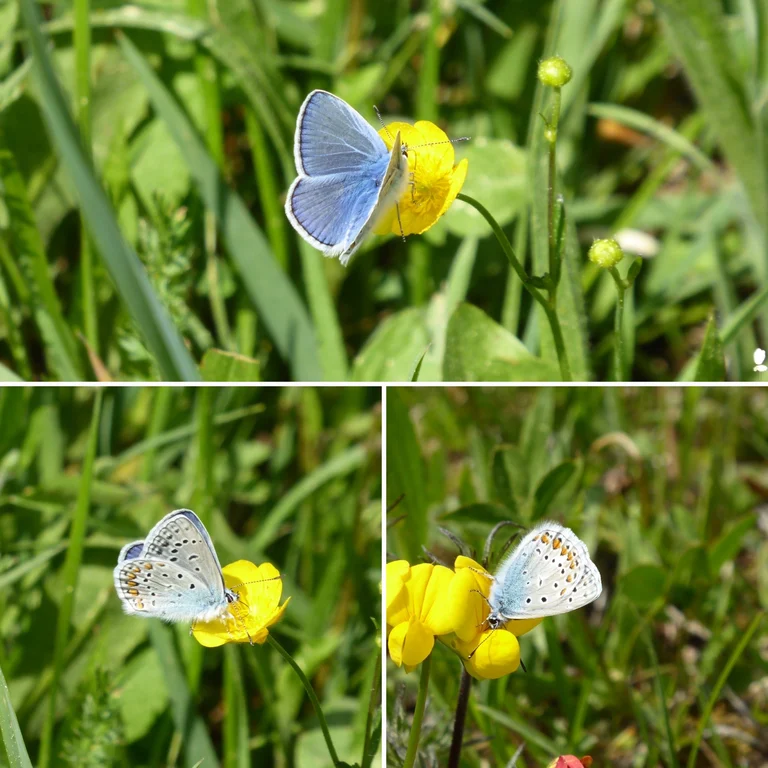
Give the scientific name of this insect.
Polyommatus icarus
